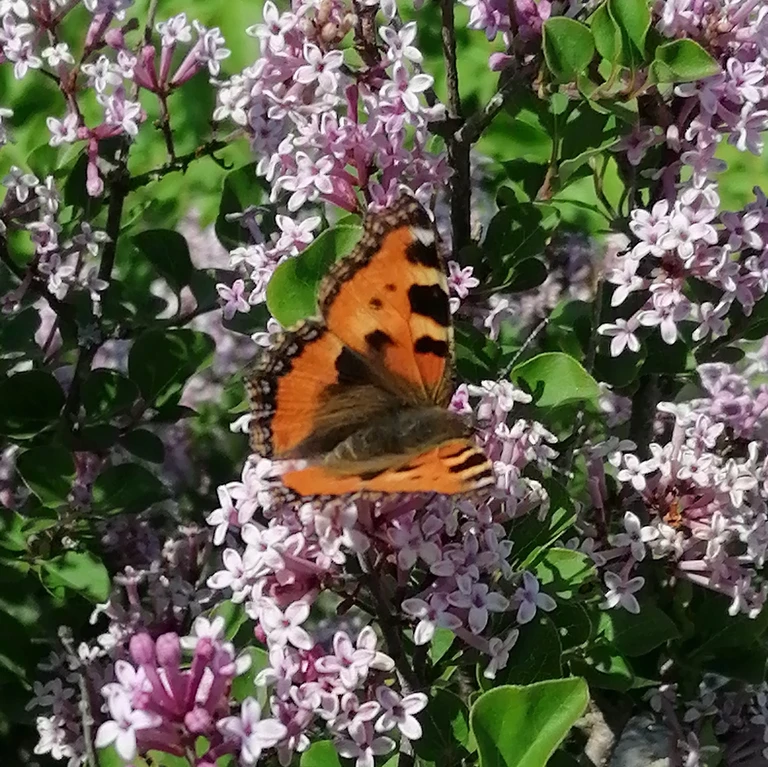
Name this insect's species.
Aglais urticae
